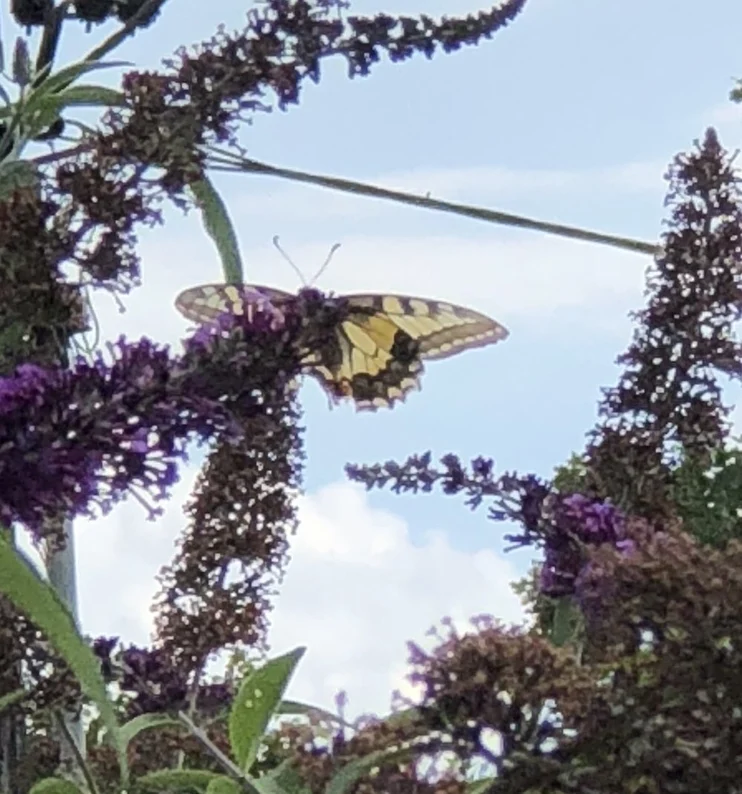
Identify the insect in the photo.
Papilio machaon
